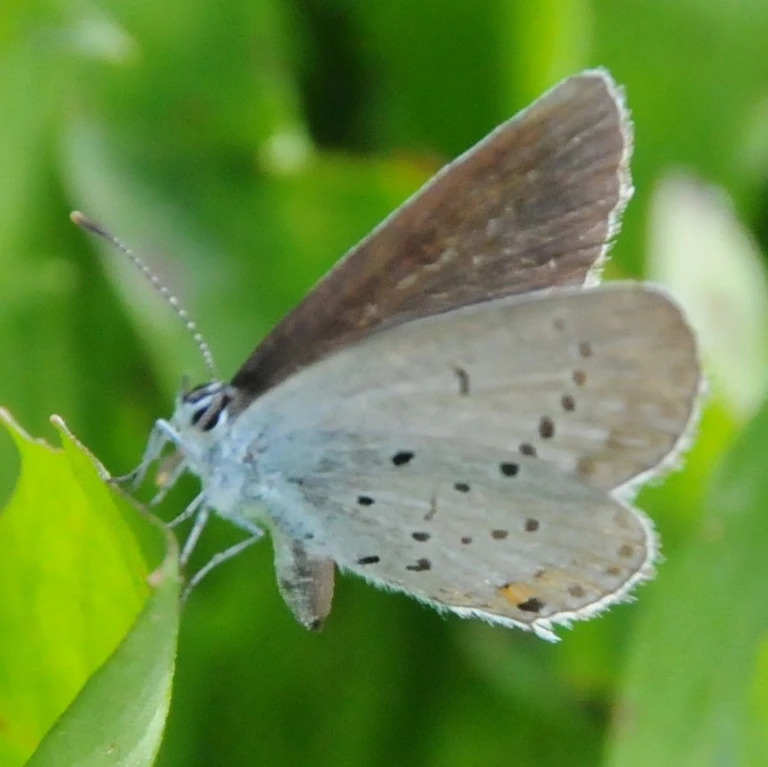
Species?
Cupido argiades (also Elkalyce argiades)
